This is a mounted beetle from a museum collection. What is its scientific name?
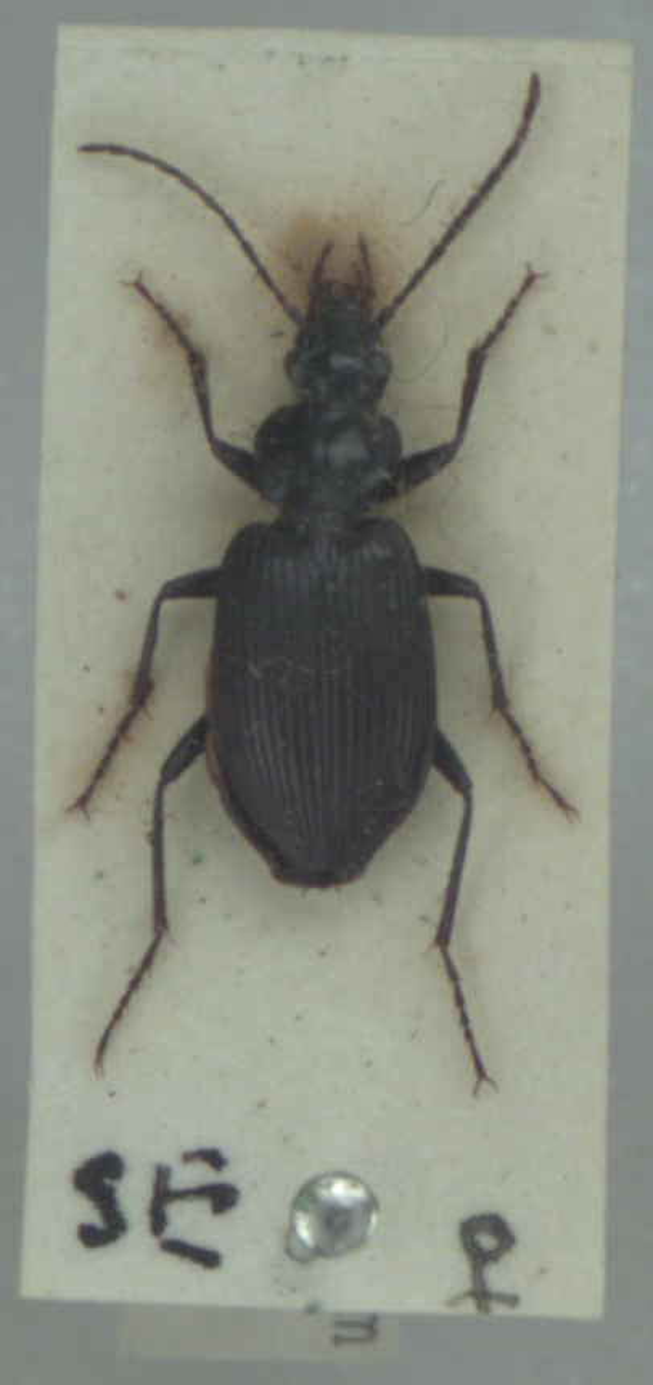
Platynus assimilis
